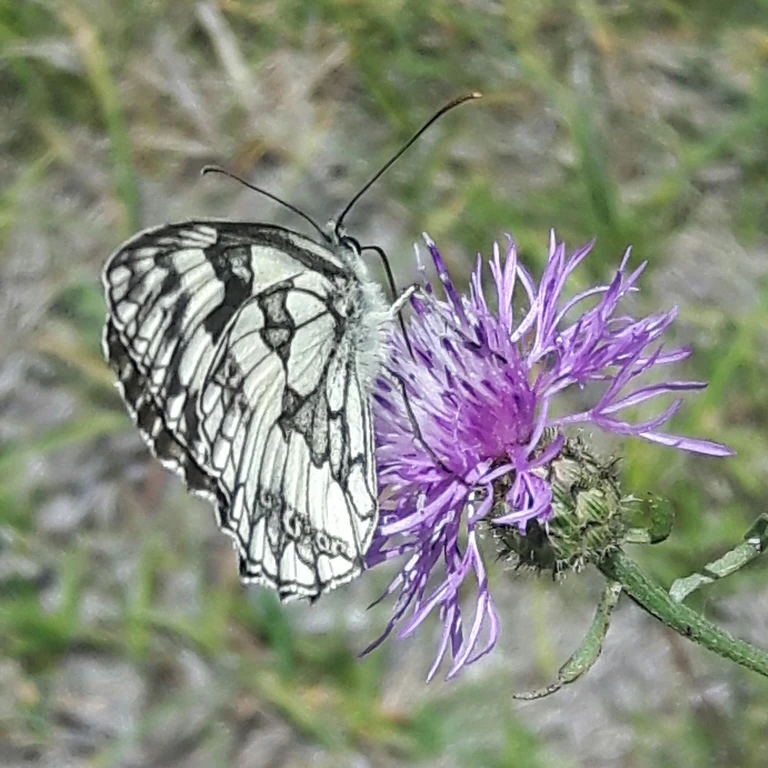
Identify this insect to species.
Melanargia galathea
